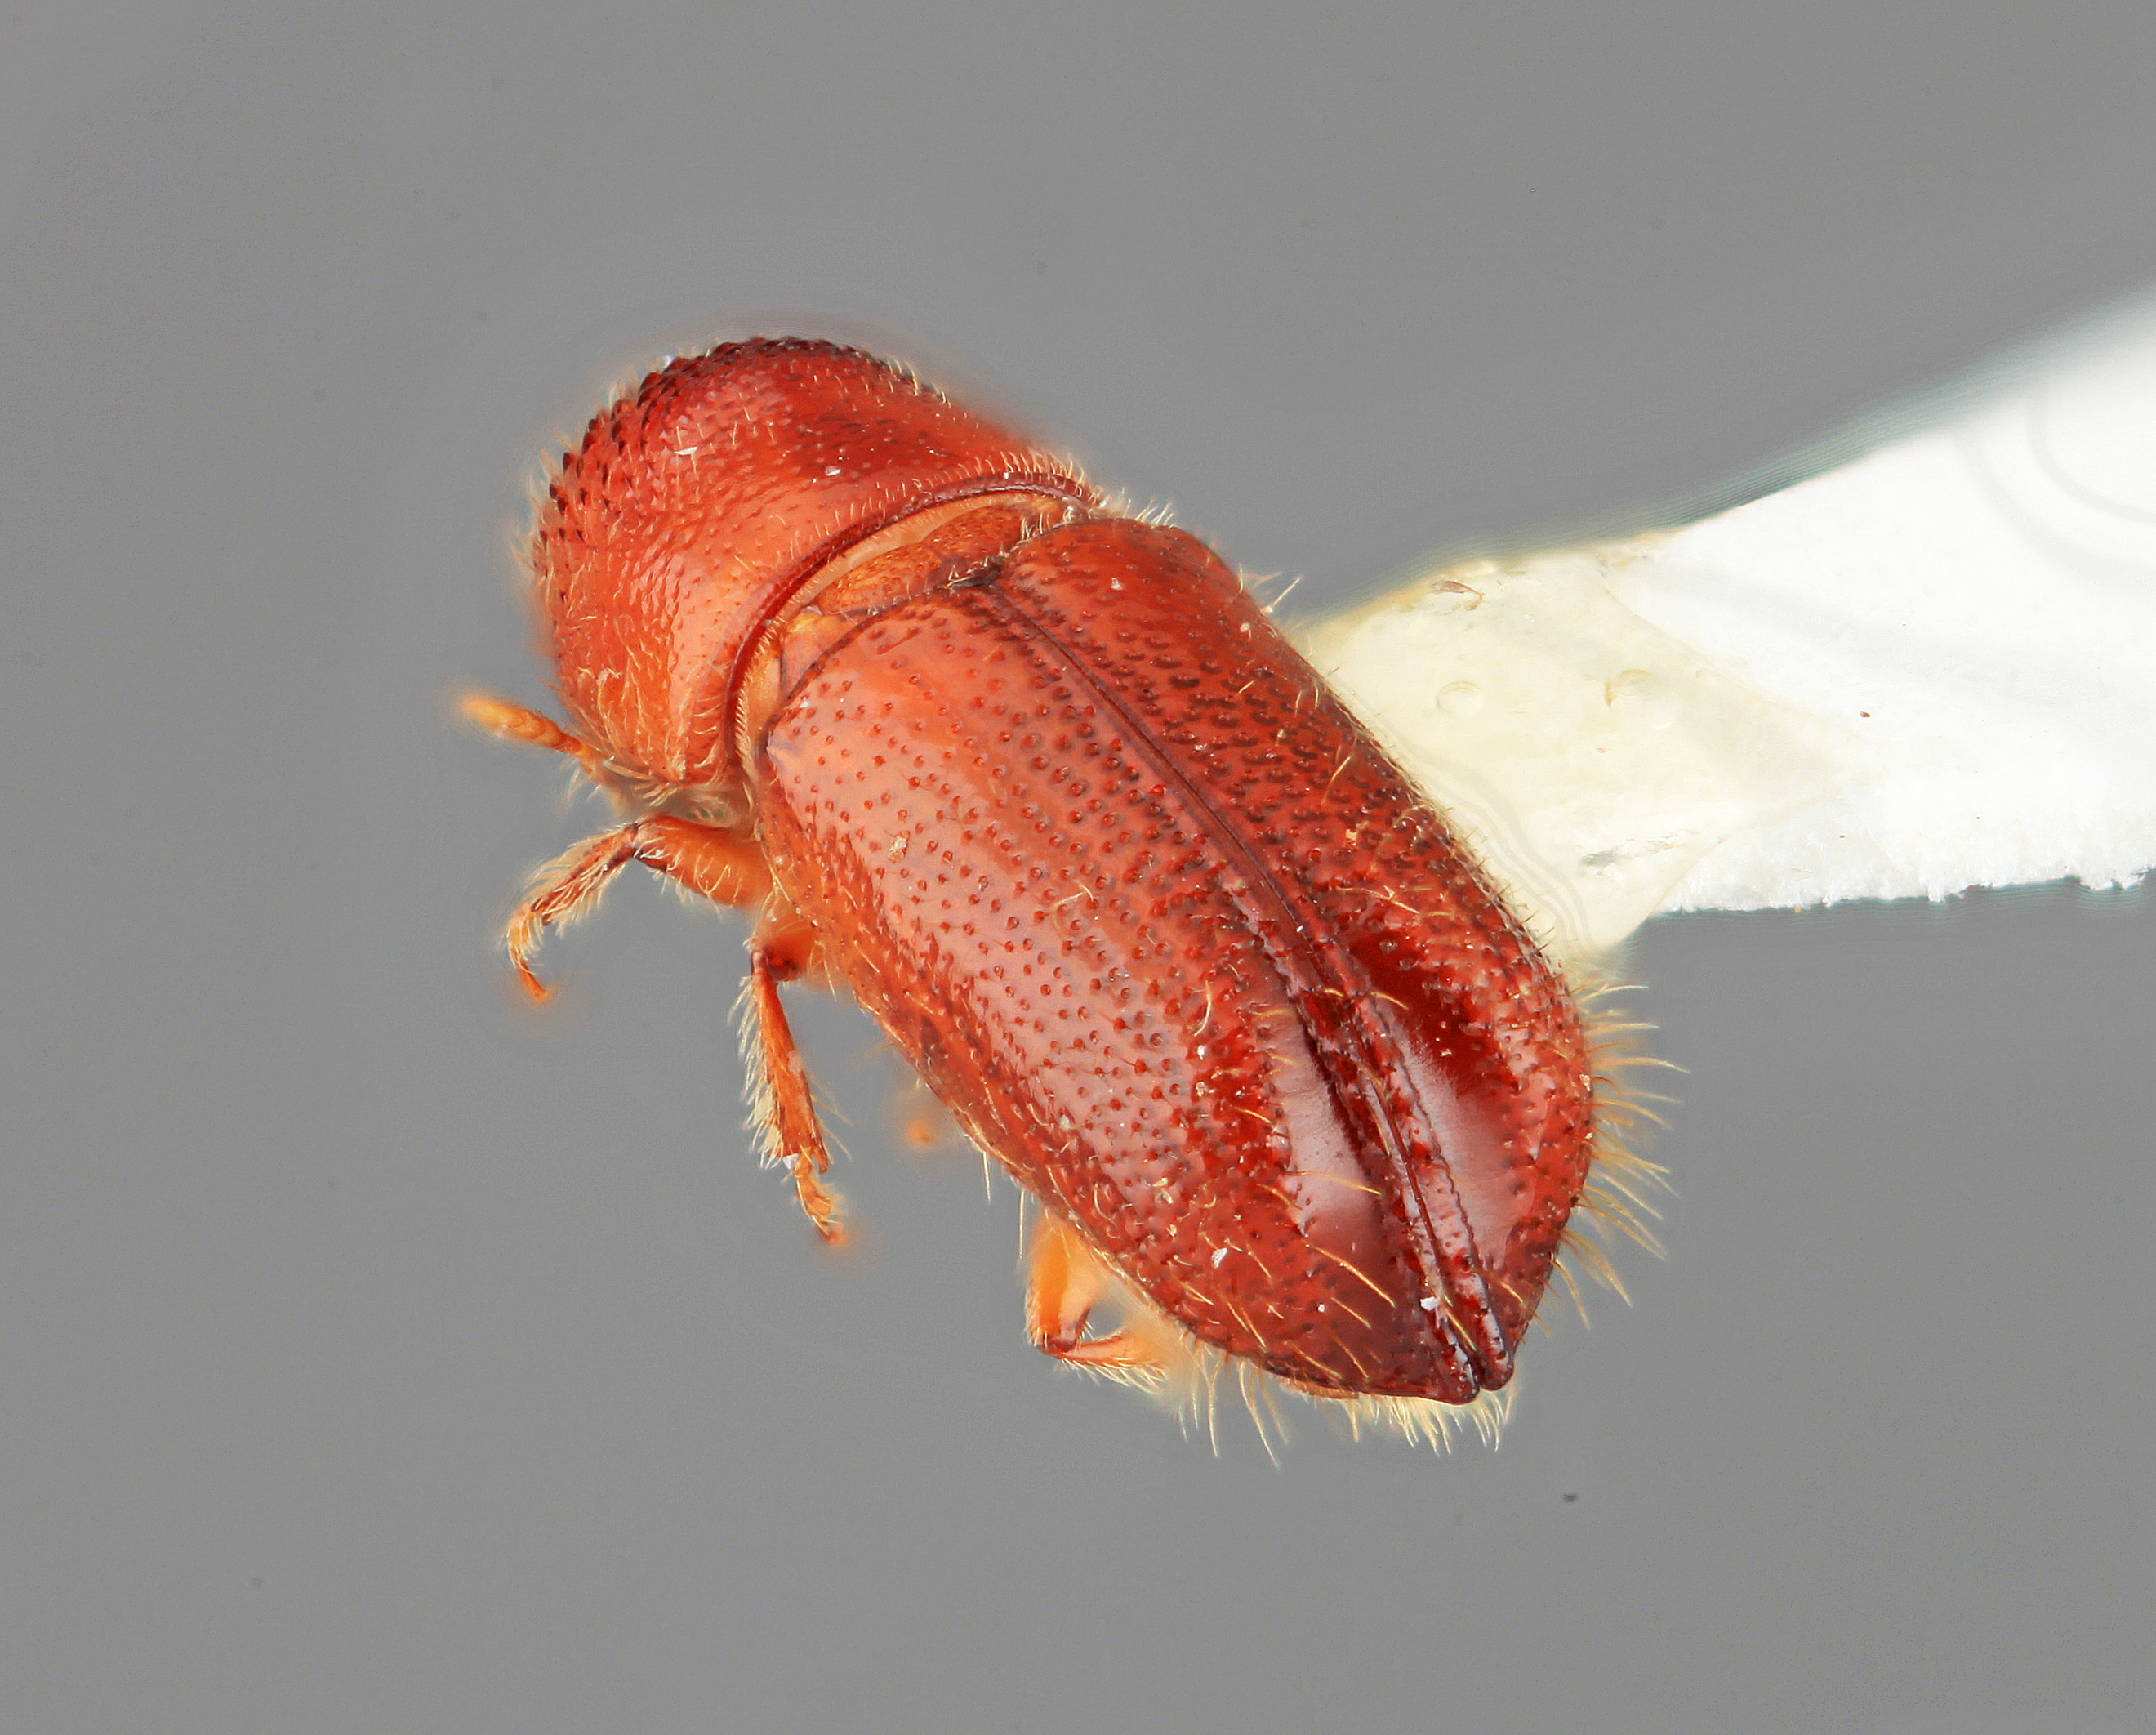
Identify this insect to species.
Pityophthorus rubidus
